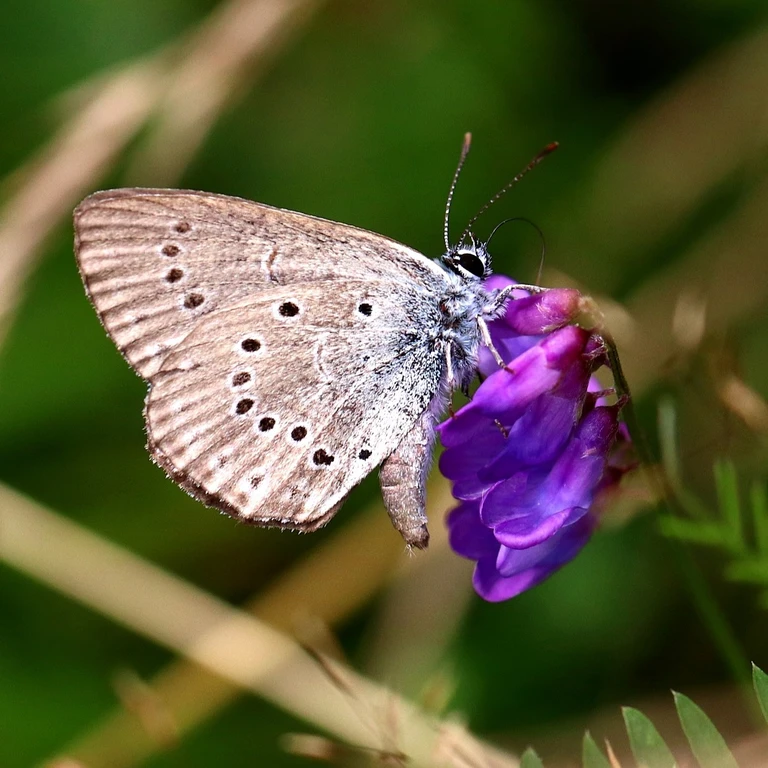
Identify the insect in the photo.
Phengaris teleius
